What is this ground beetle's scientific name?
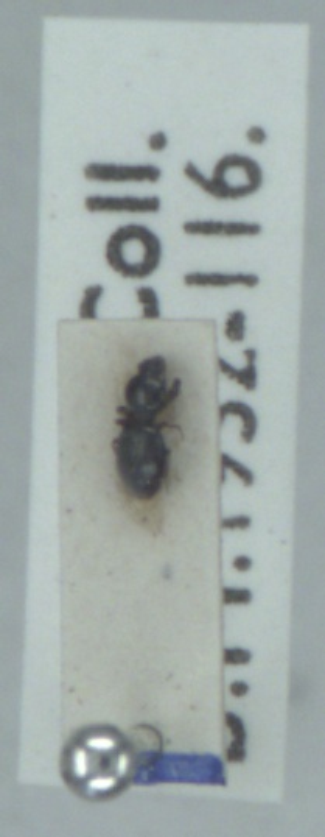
Dyschirius globosus
